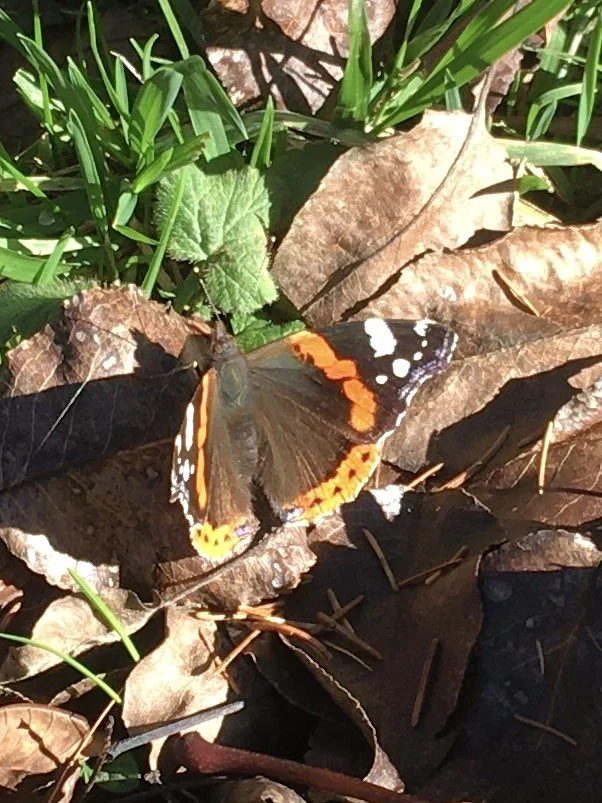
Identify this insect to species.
Vanessa atalanta
